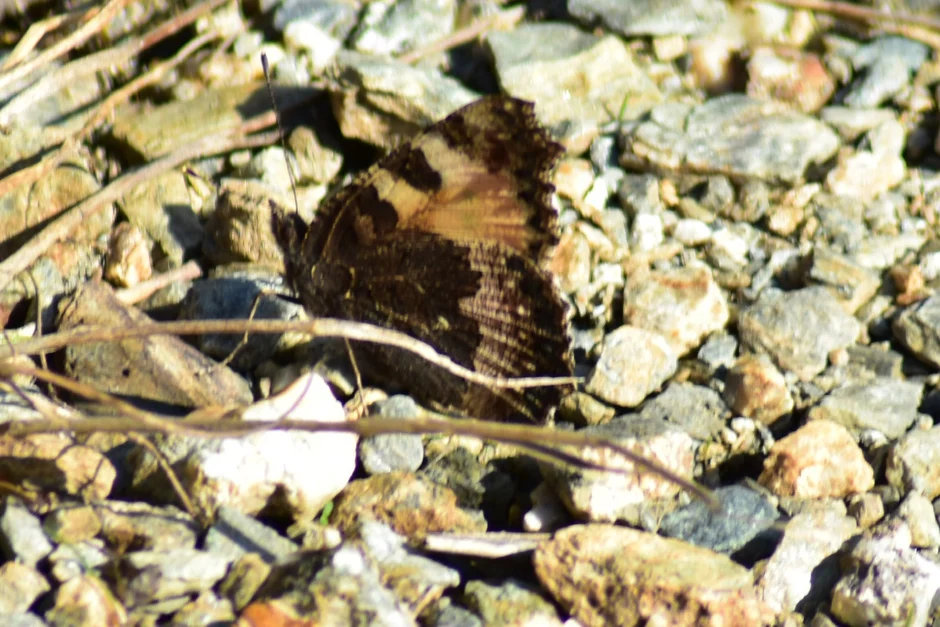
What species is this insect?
Aglais urticae
